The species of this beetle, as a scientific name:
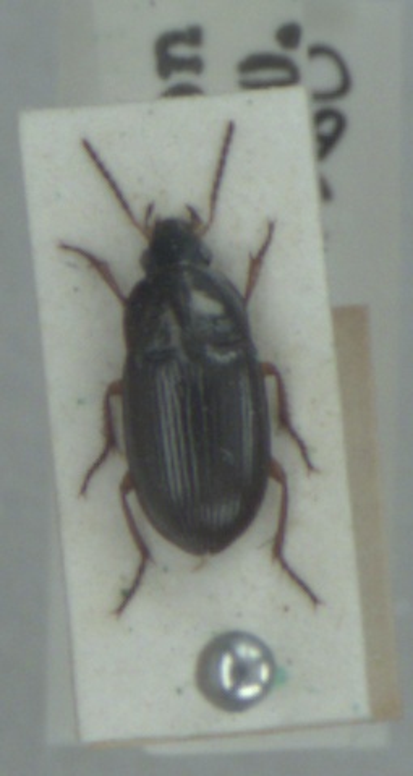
Amara lucida
